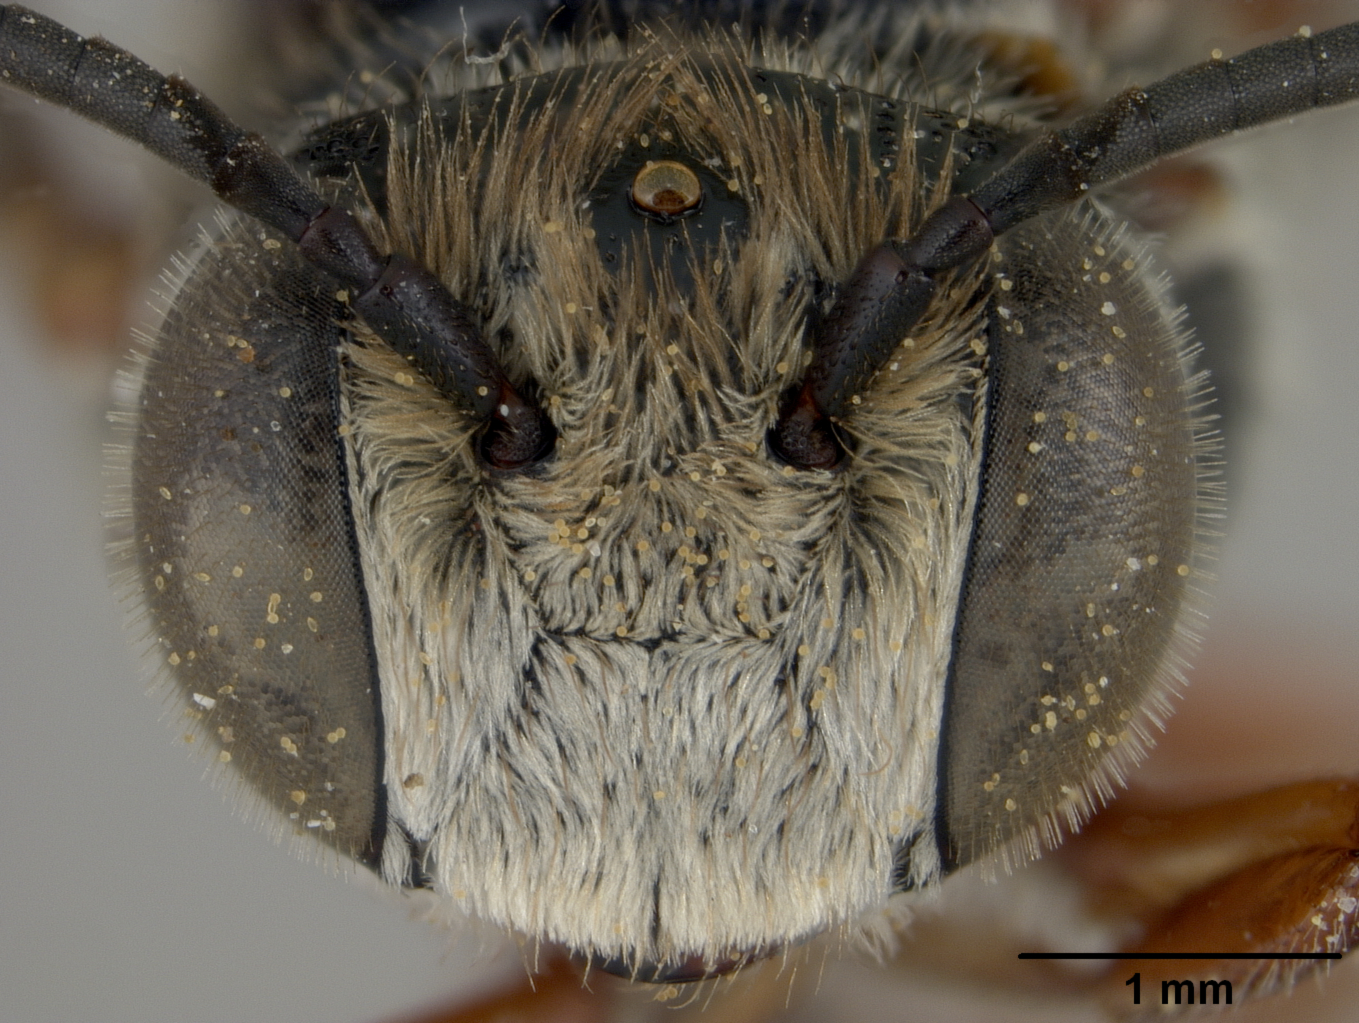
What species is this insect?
Coelioxys wilmattae
